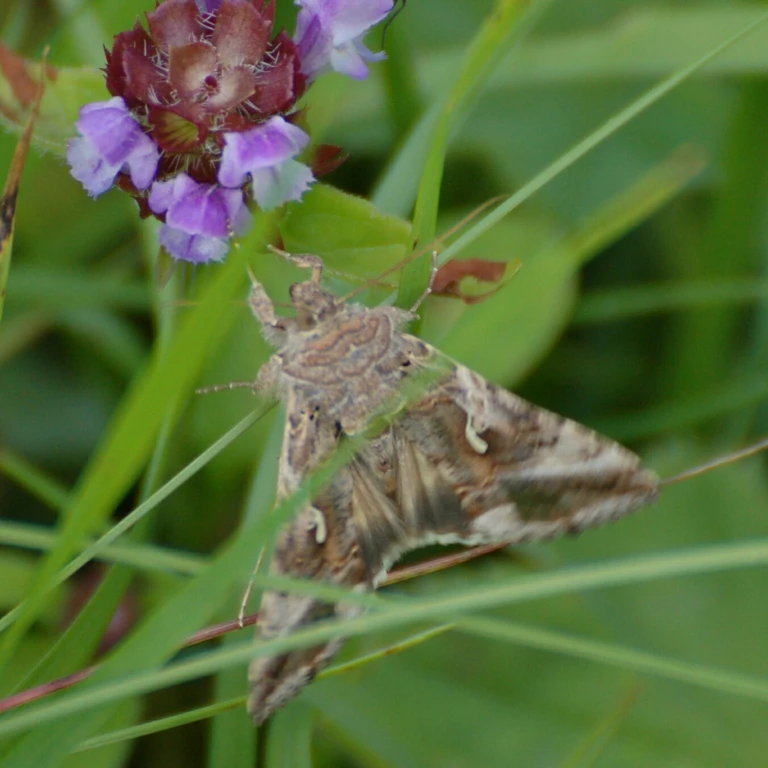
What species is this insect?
Autographa gamma
